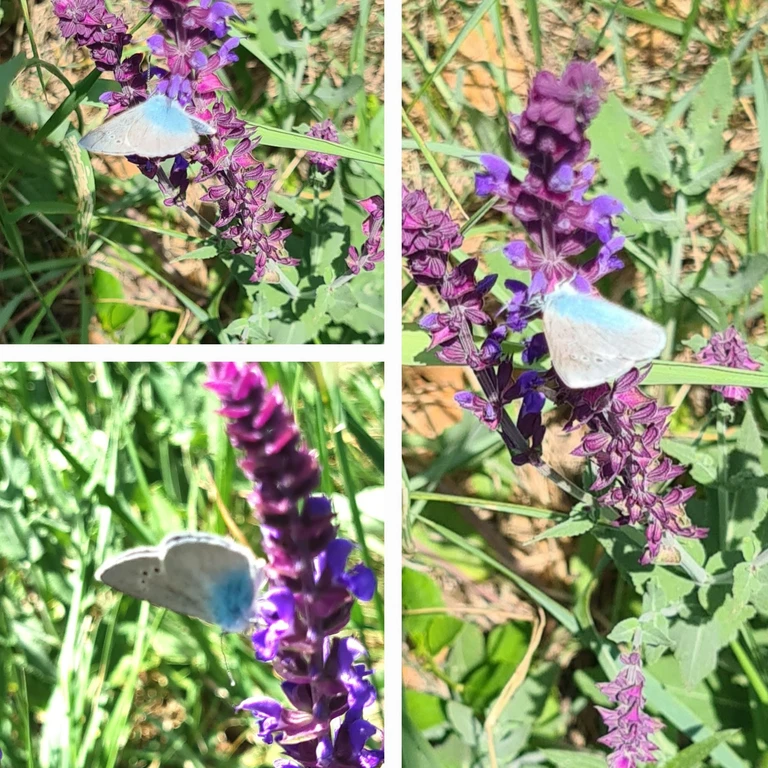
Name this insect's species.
Glaucopsyche alexis
